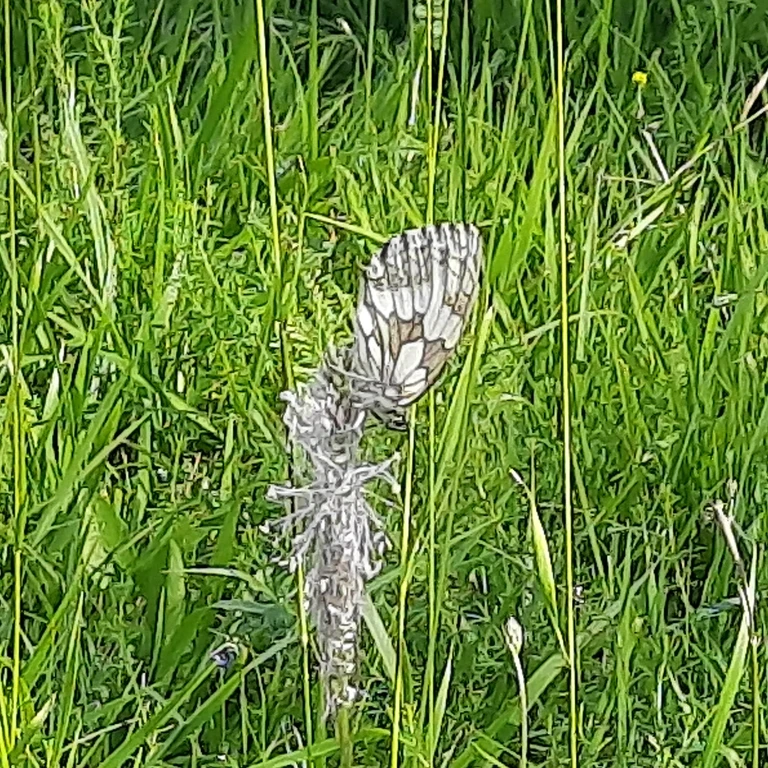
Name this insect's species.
Melanargia galathea
